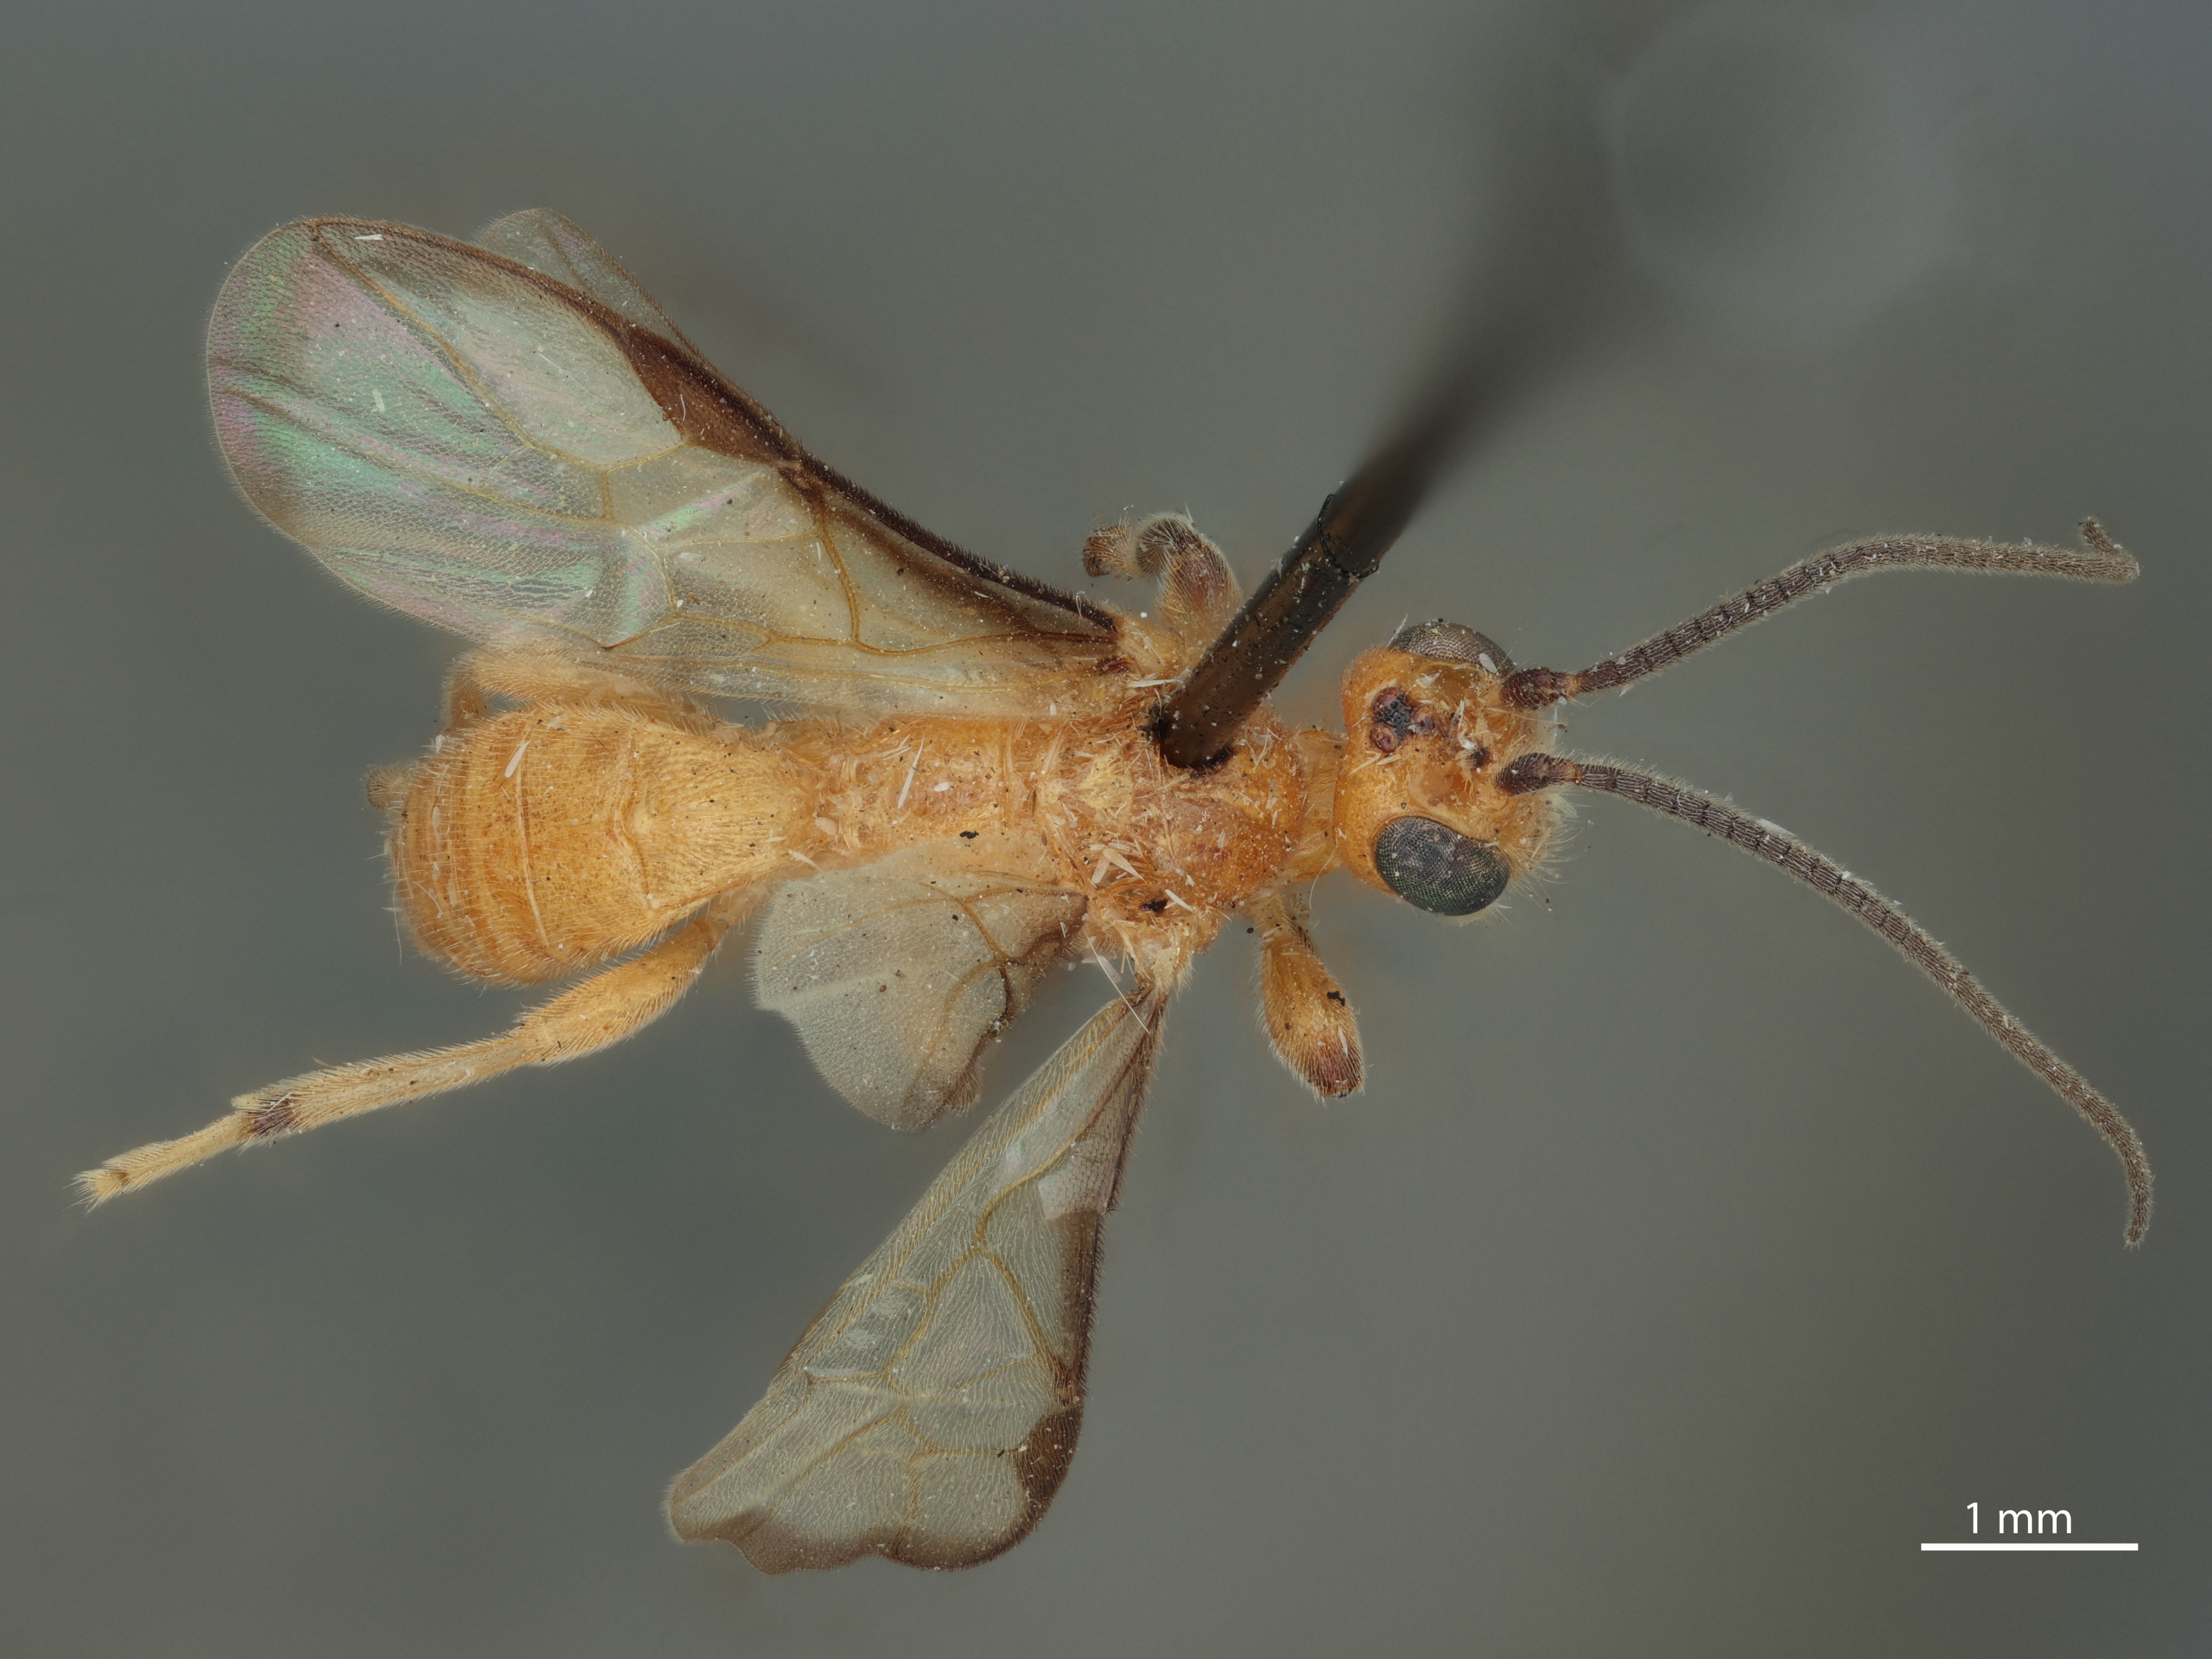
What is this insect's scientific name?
Yelicones nigromarginatus
